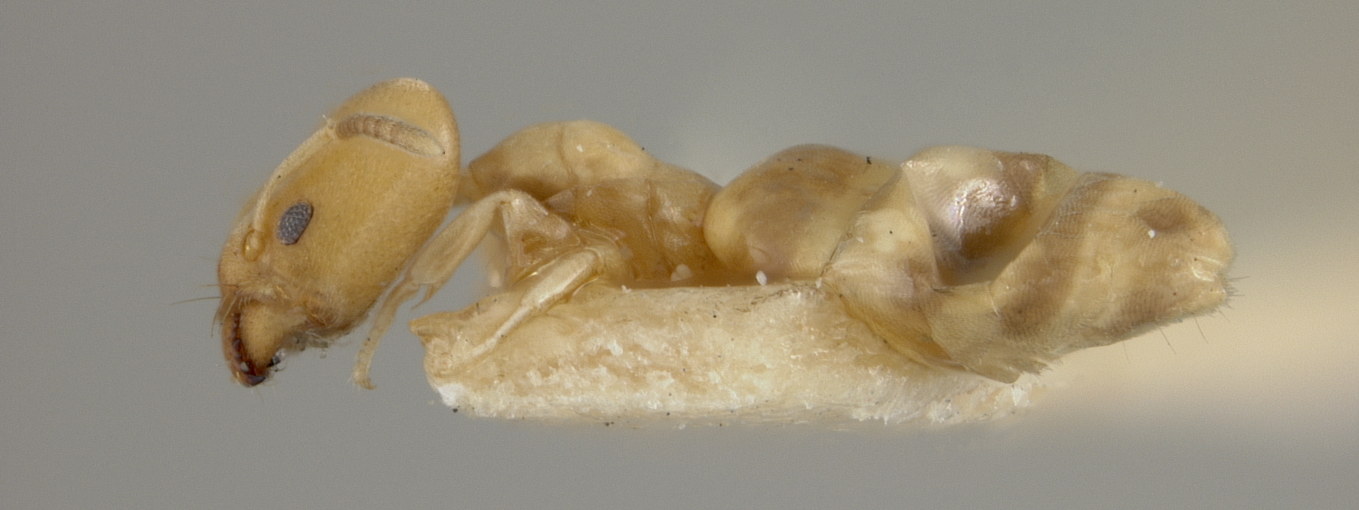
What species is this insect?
Zatapinoma wheeleri
